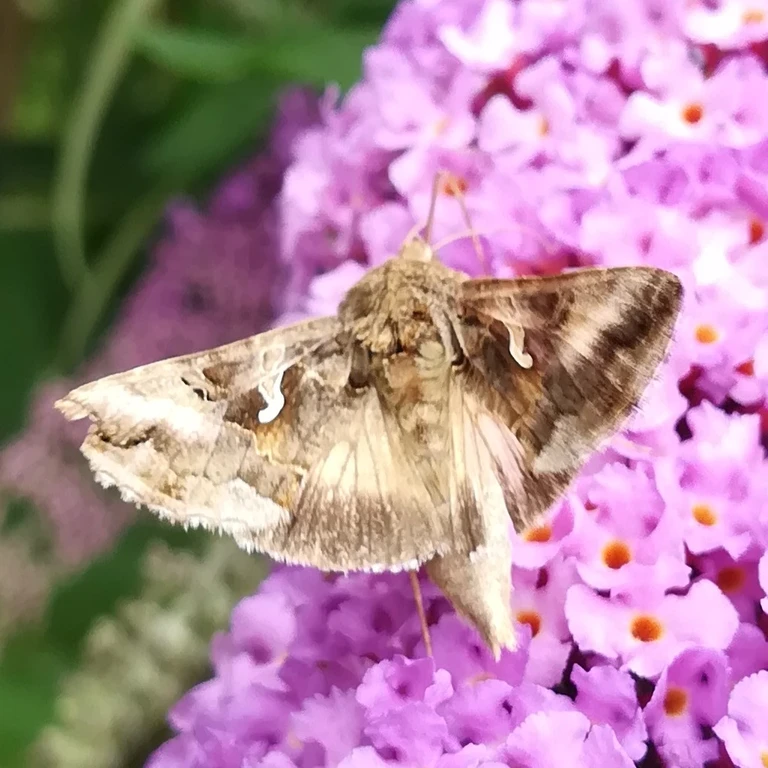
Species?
Autographa gamma
